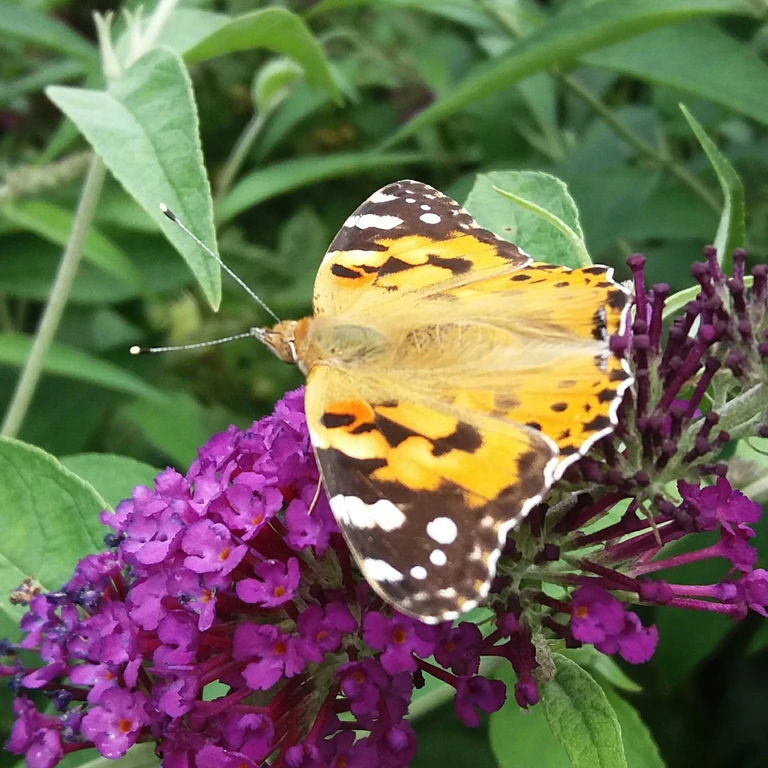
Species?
Vanessa cardui
